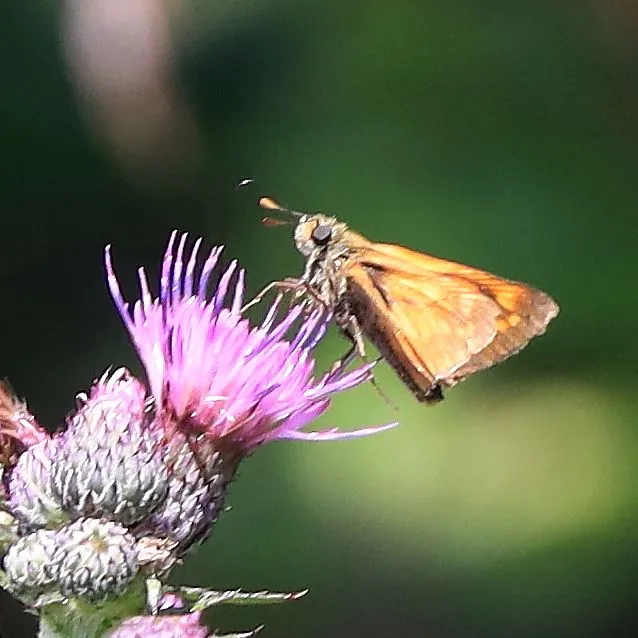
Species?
Ochlodes sylvanus (also Ochlodes venata)
